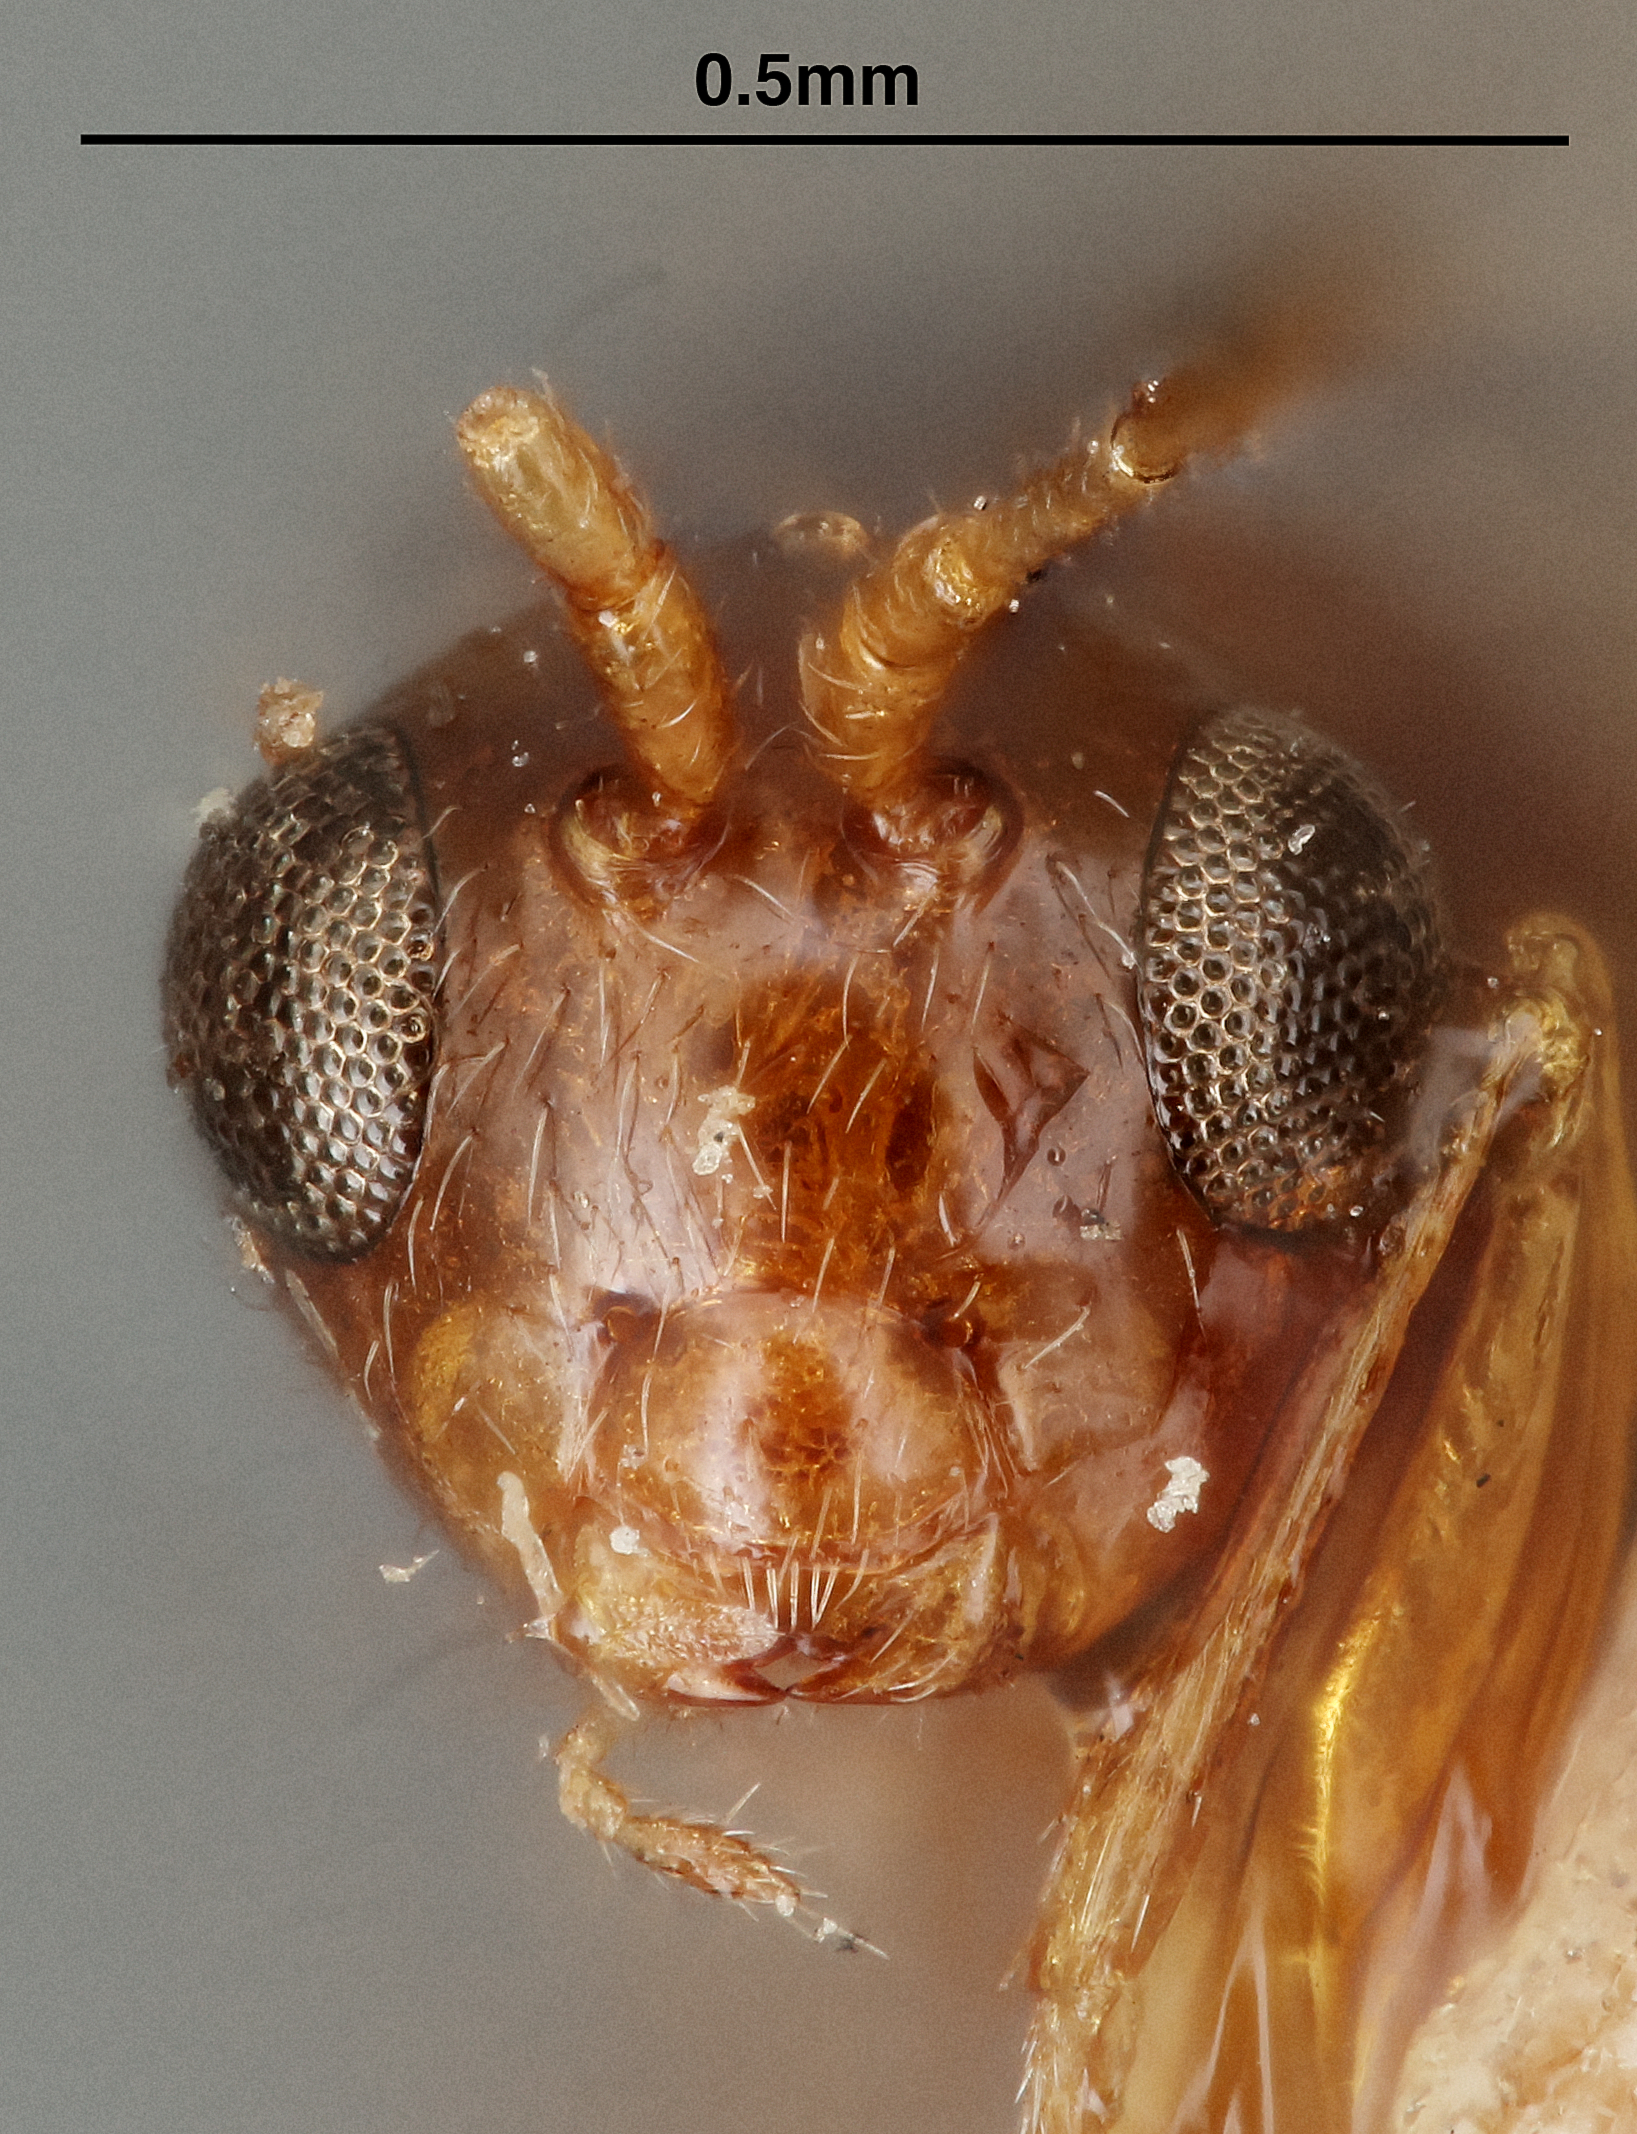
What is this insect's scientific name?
Dylita ruficeps
